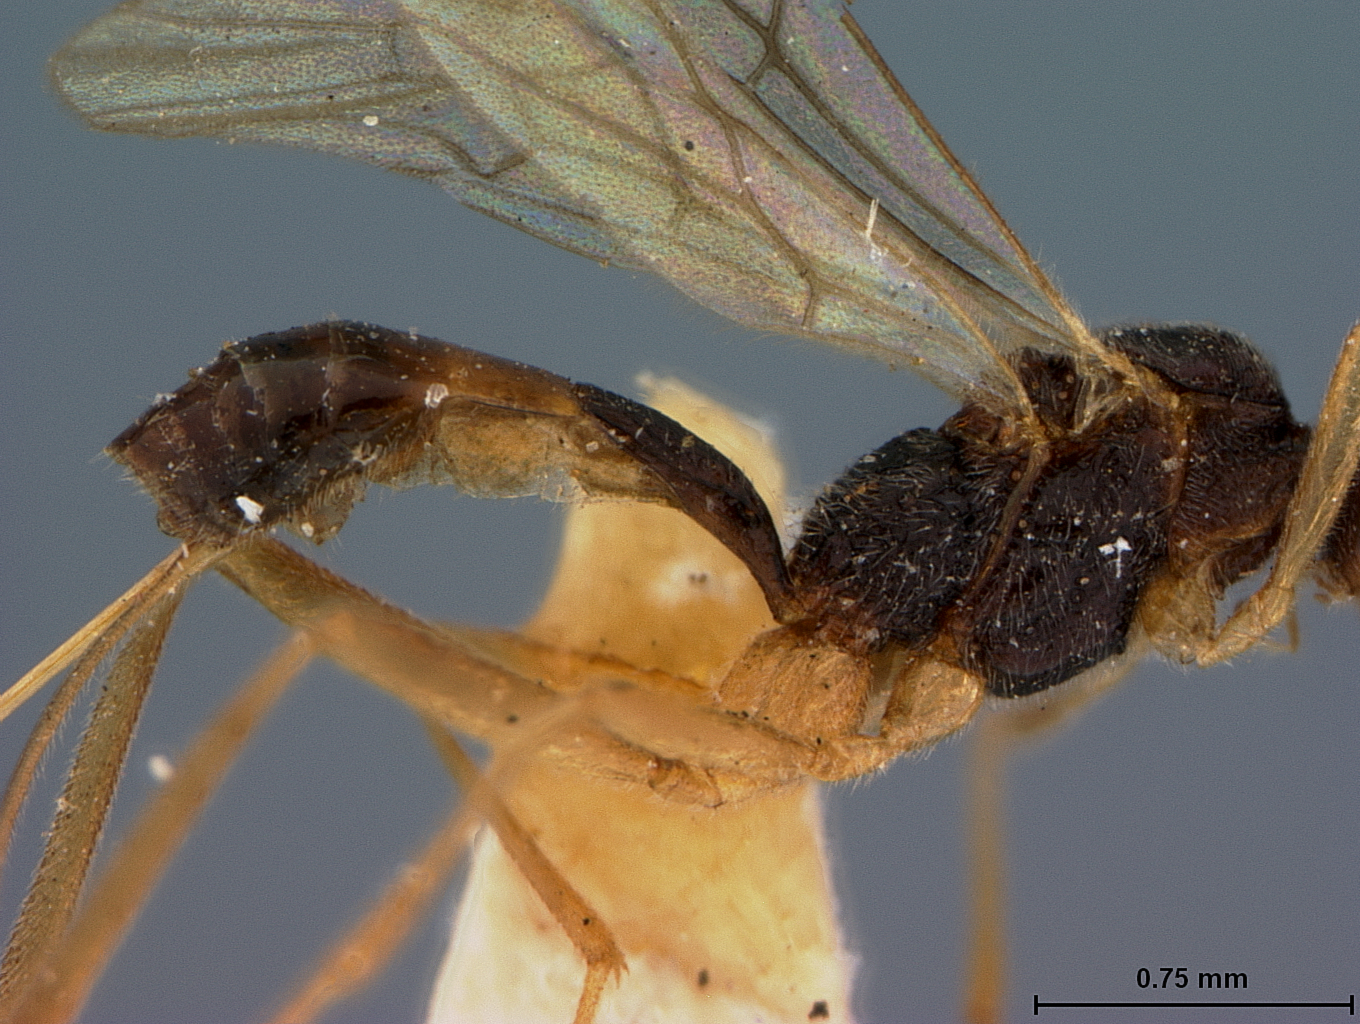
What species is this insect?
Meteorus angustipennis
